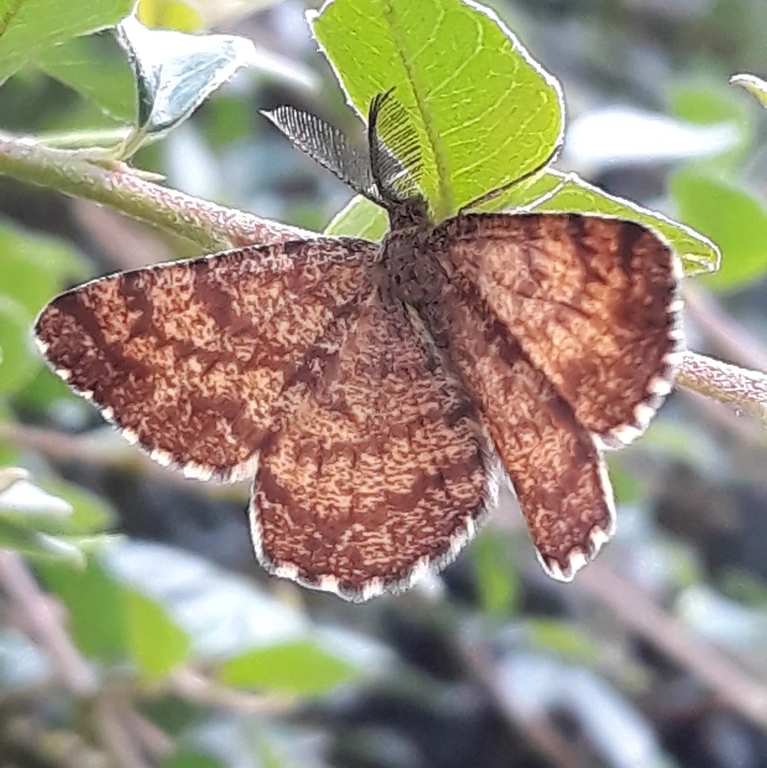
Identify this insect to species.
Ematurga atomaria
